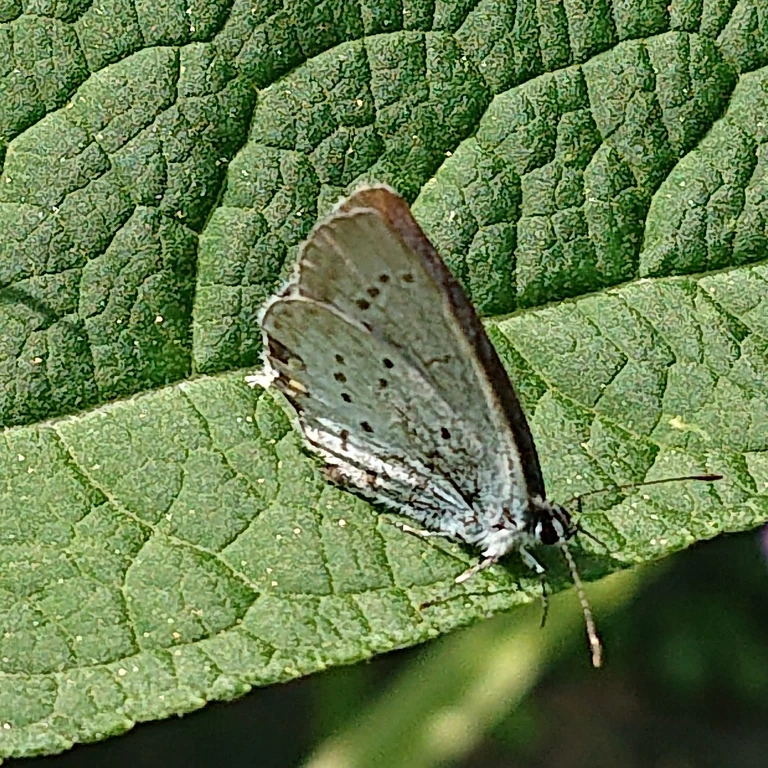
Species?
Cupido argiades (also Elkalyce argiades)
